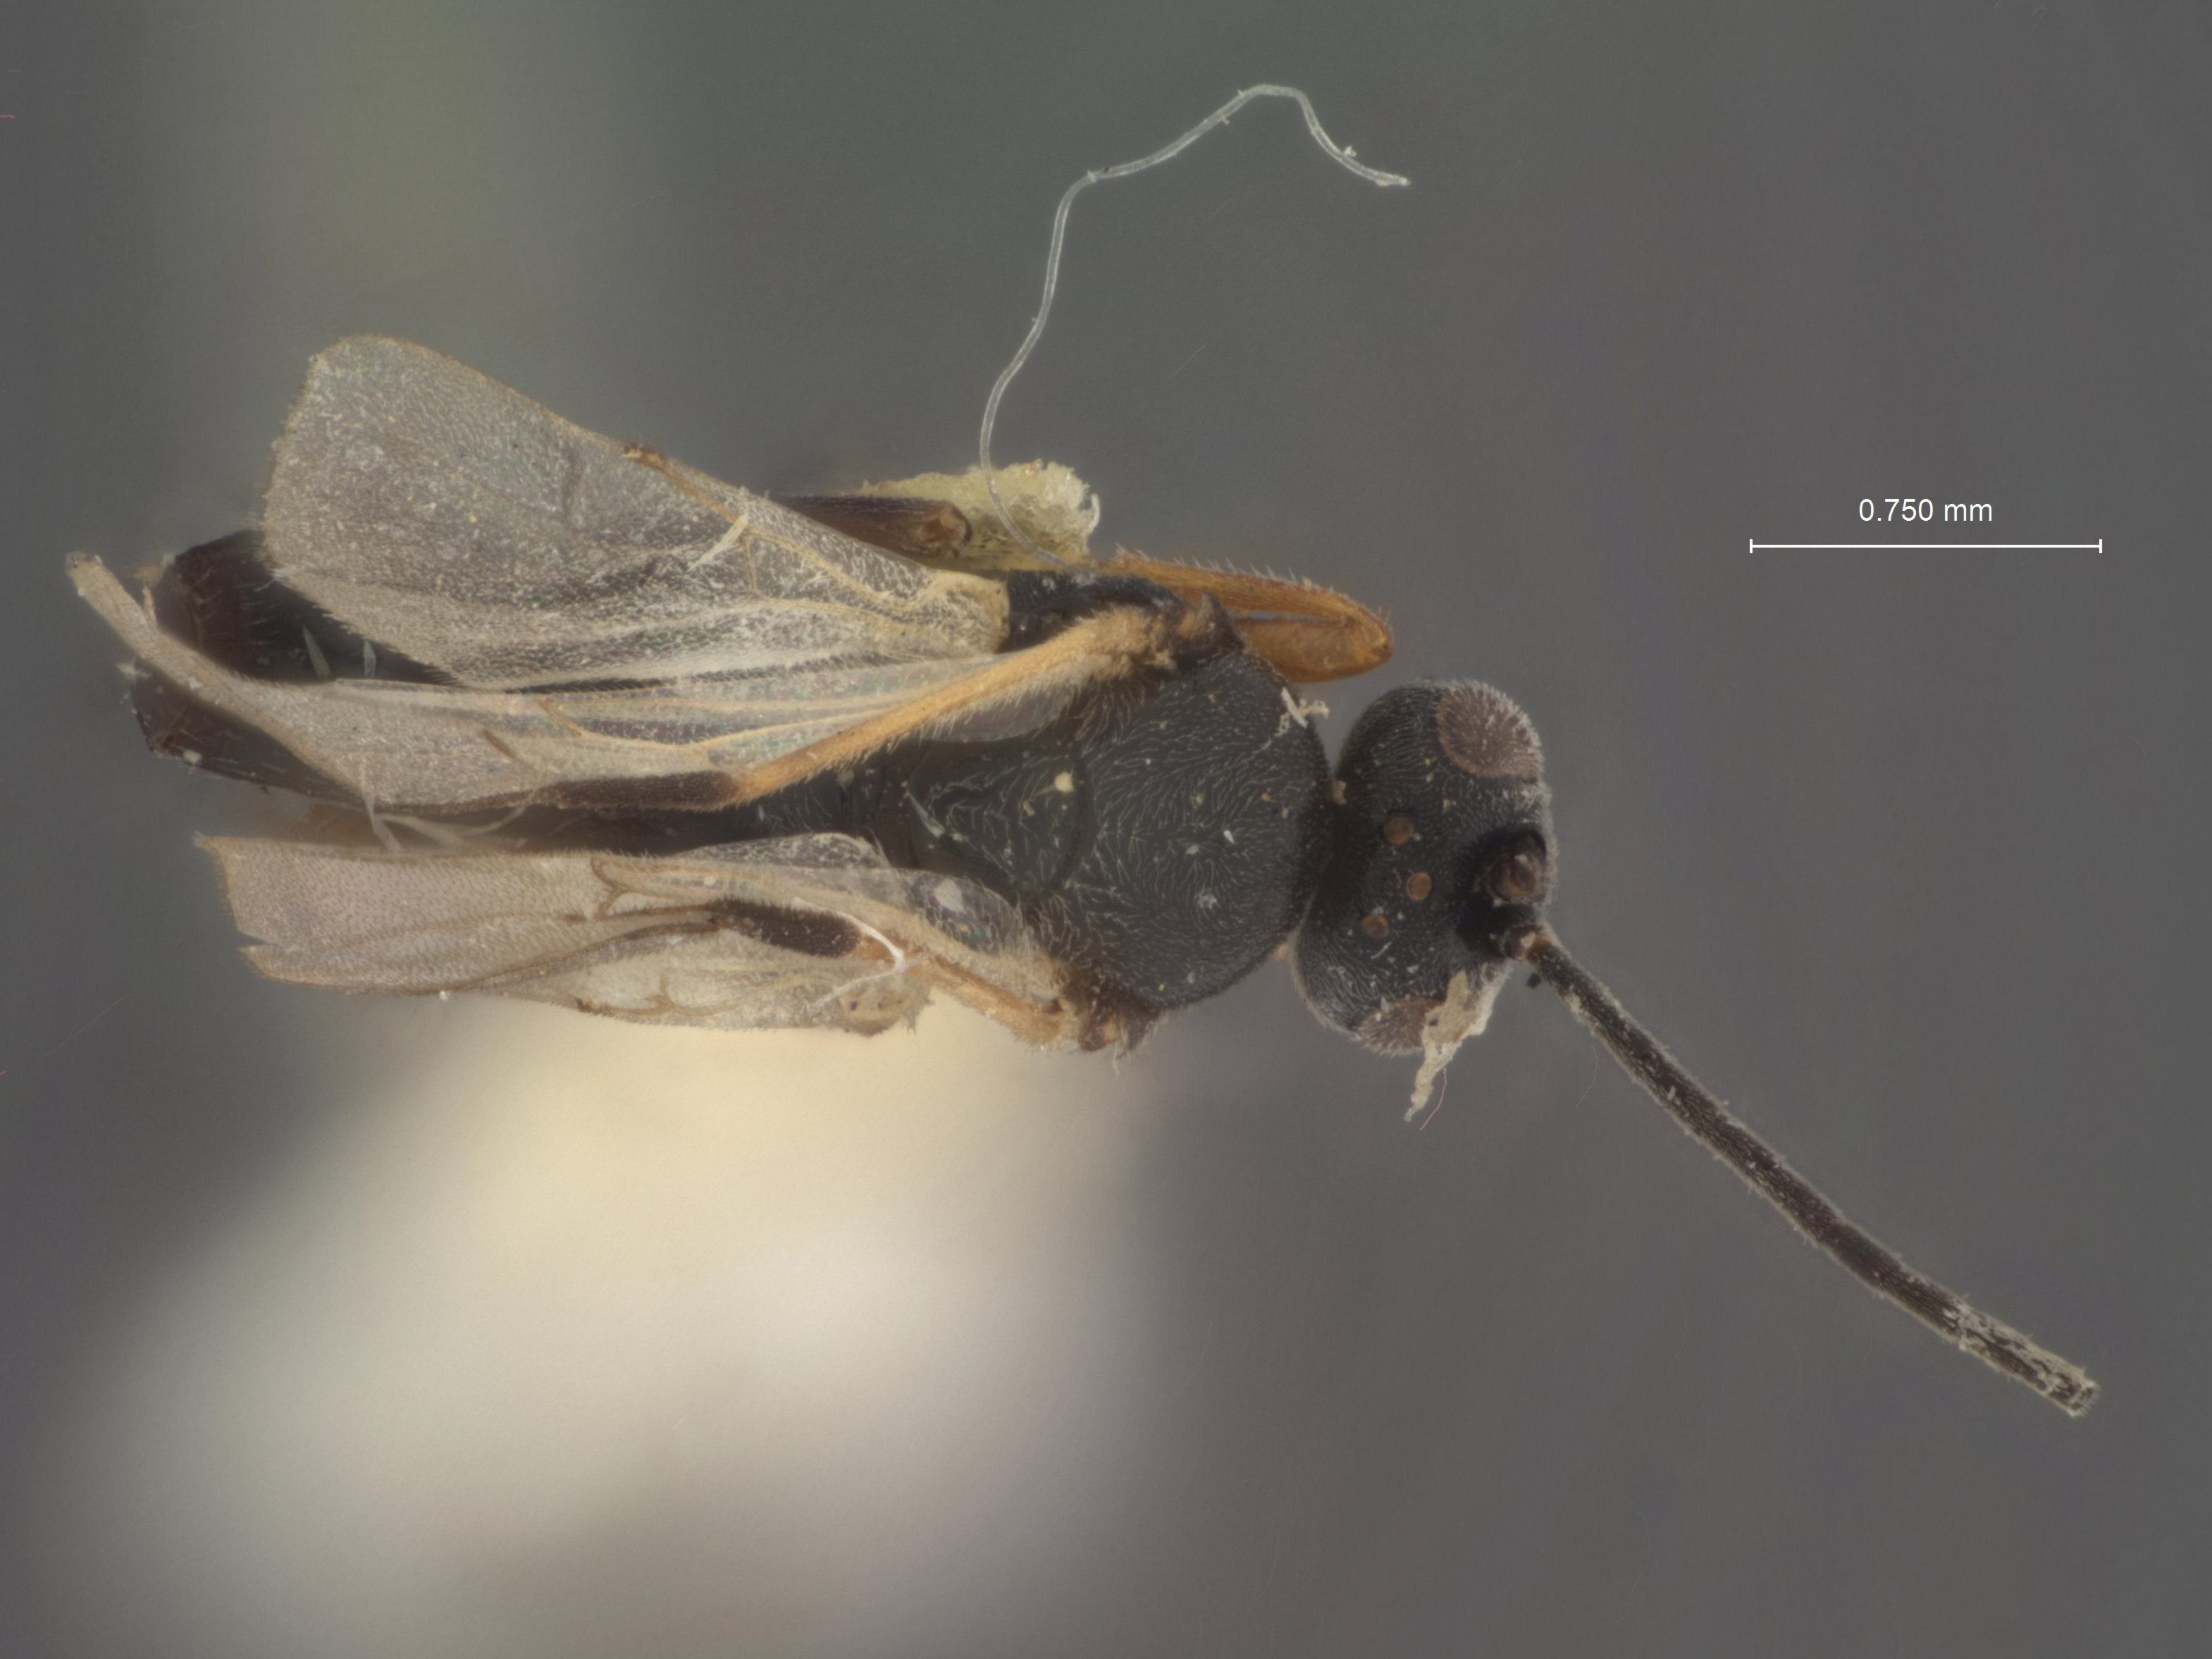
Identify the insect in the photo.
Apanteles feltiae
